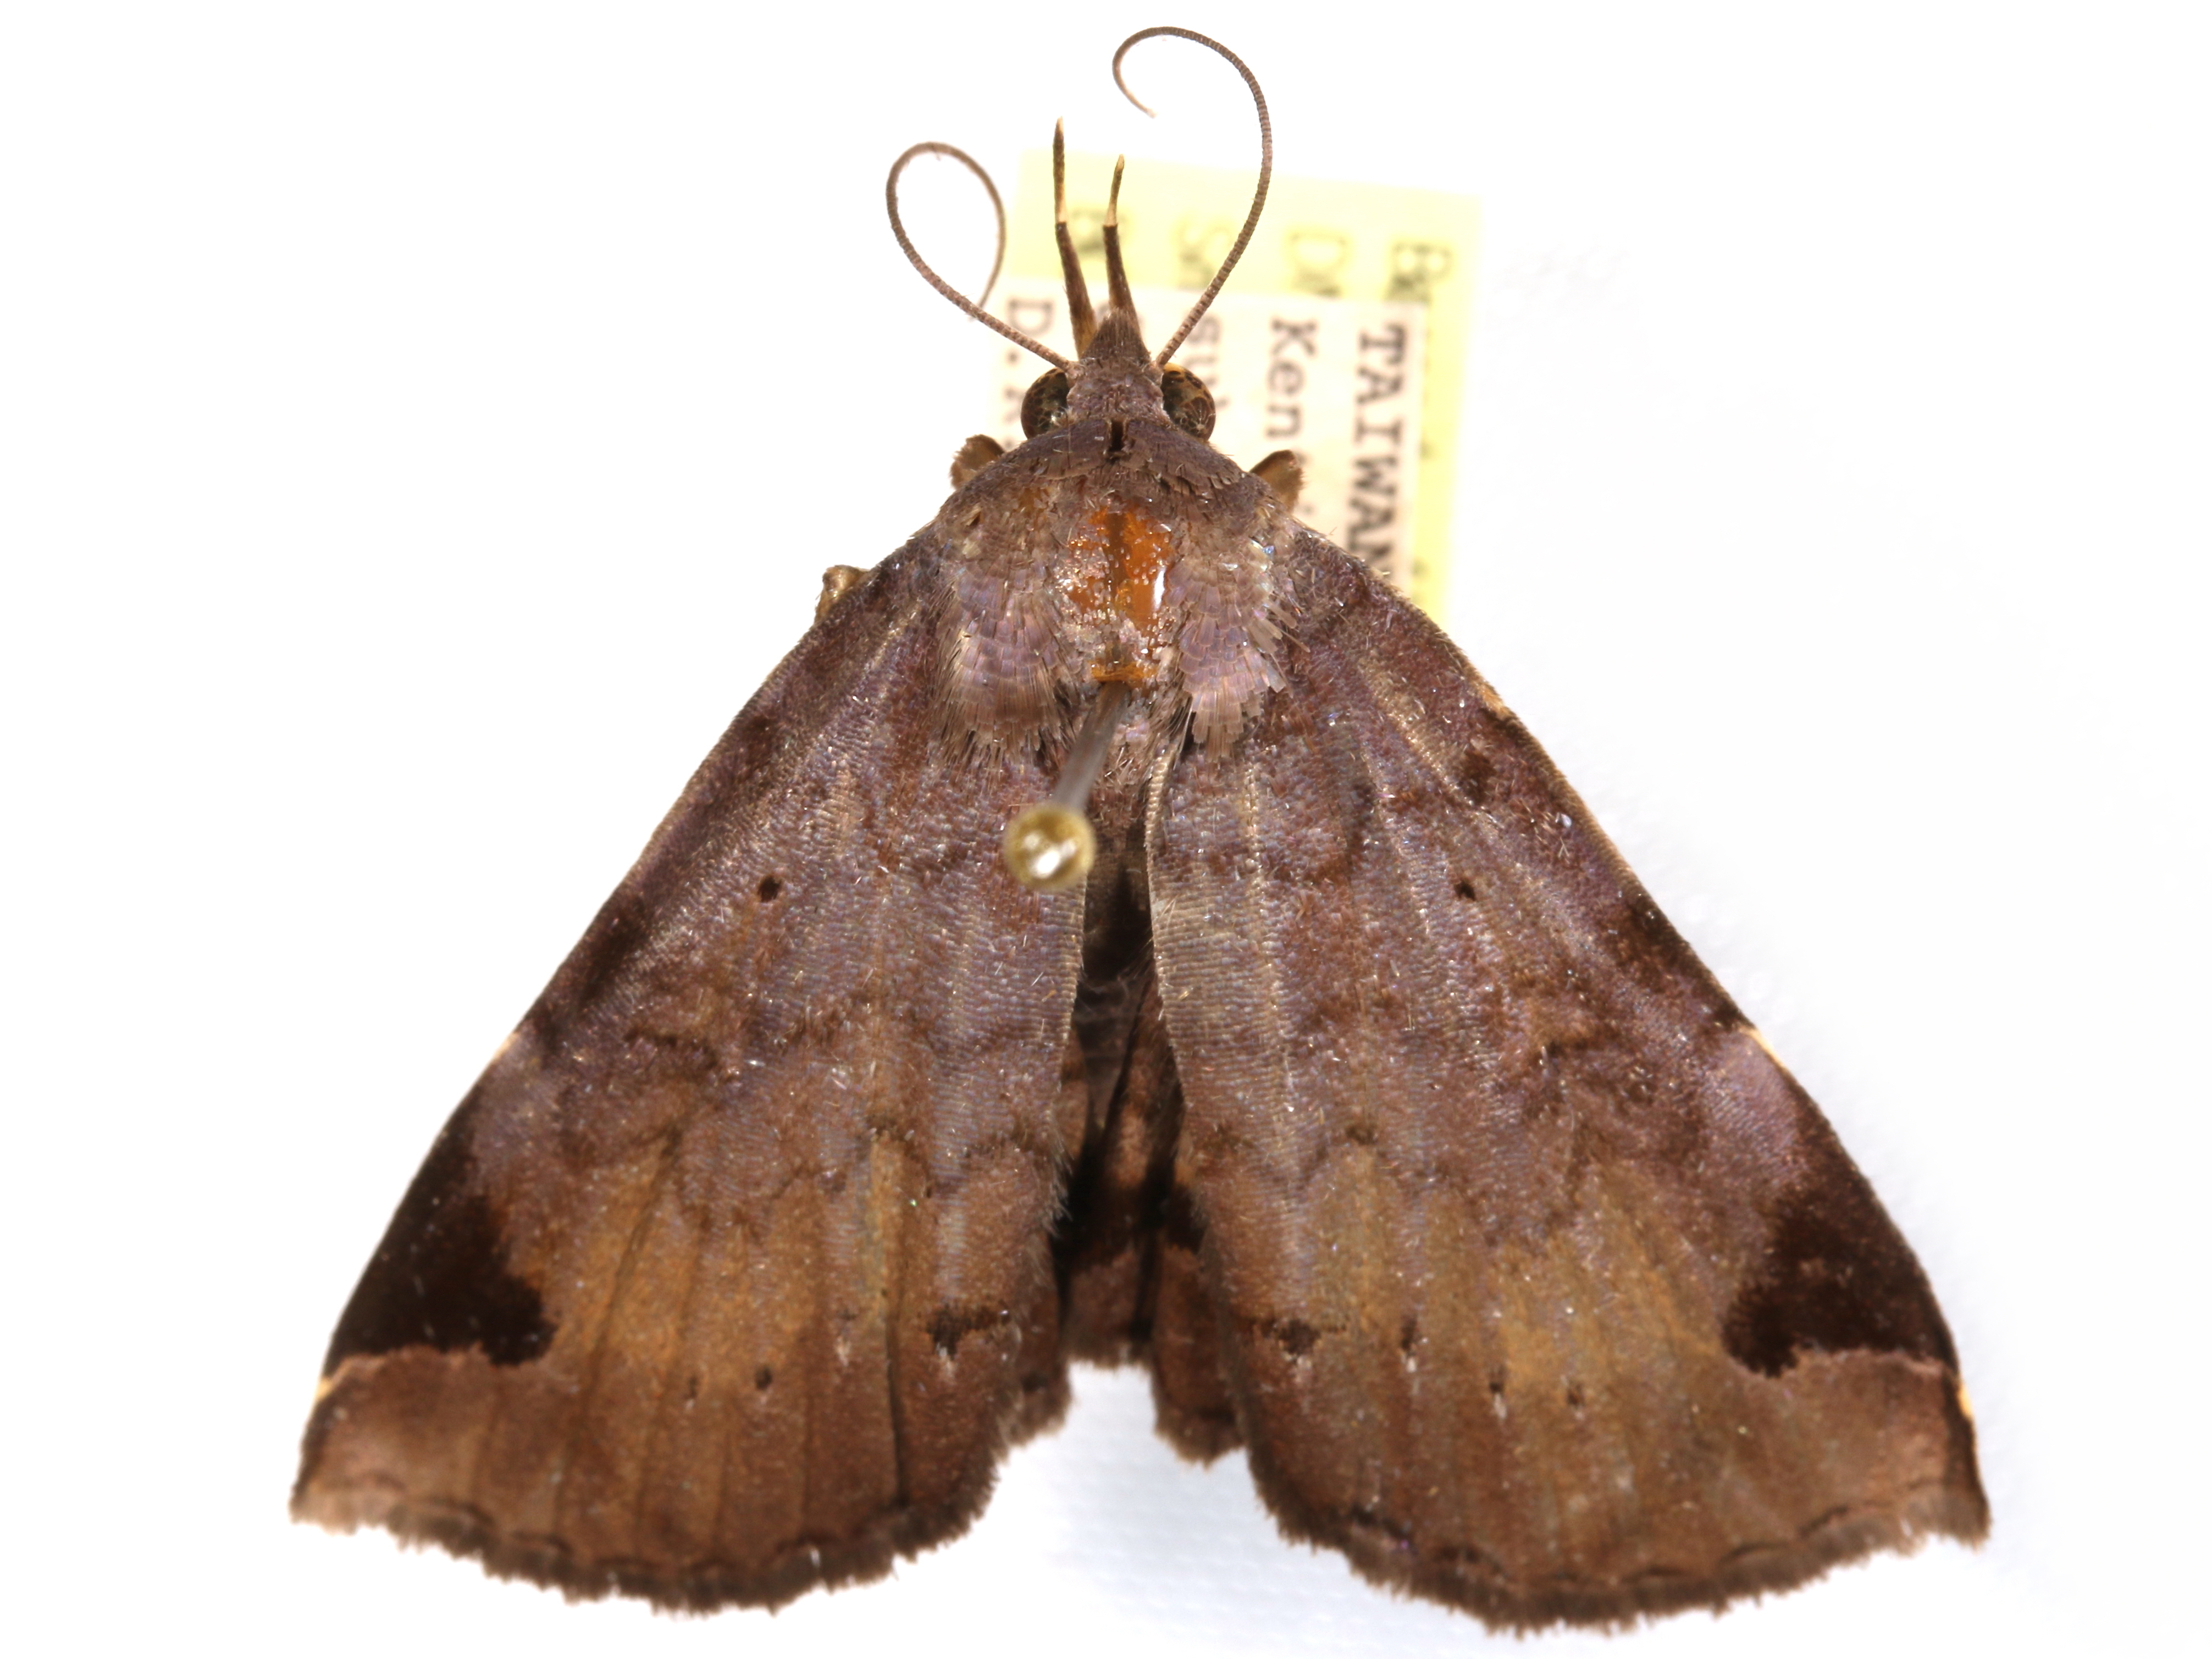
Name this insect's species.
Mecodina imperatrix
